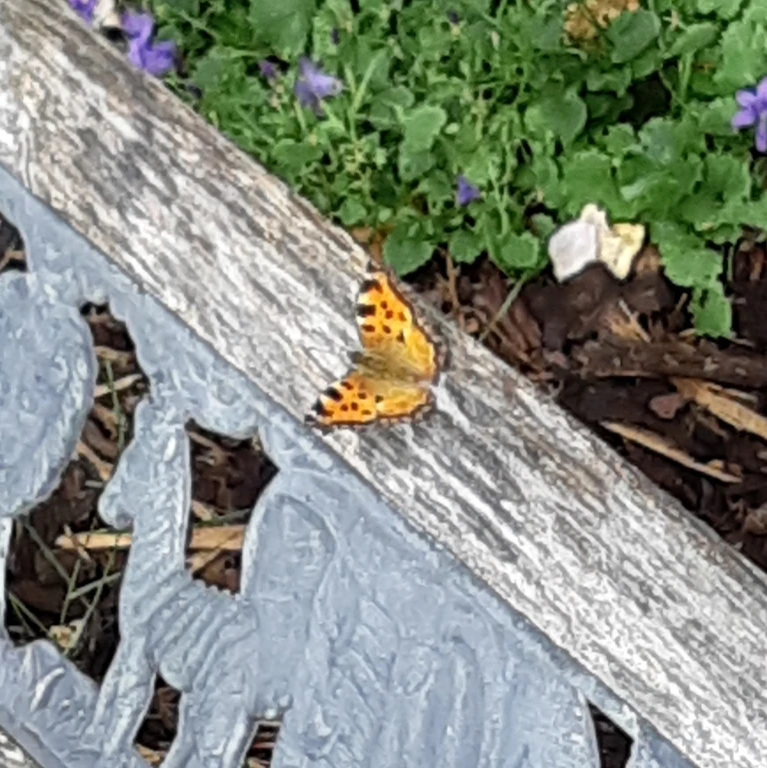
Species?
Nymphalis polychloros
